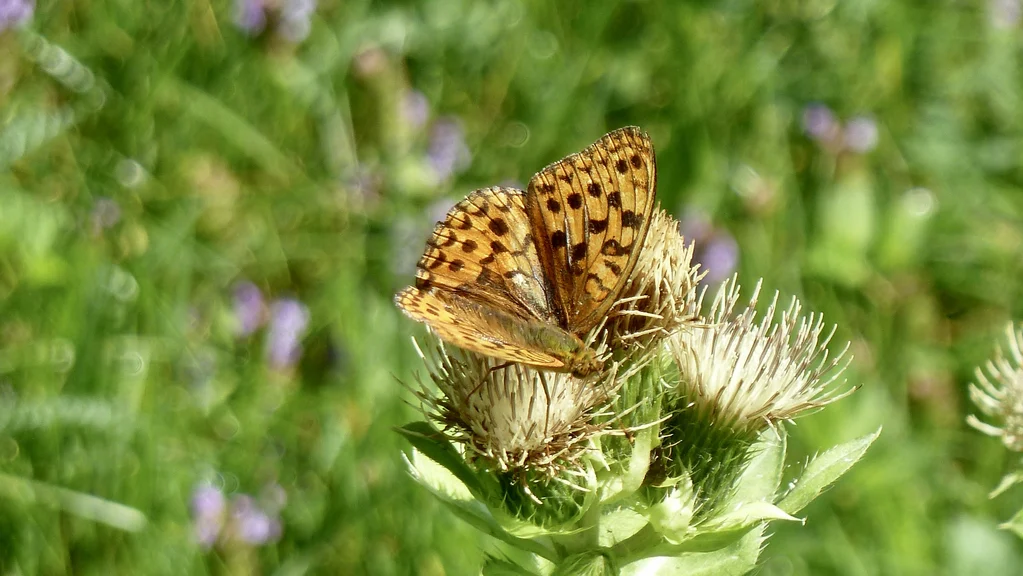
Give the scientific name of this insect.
Fabriciana adippe
